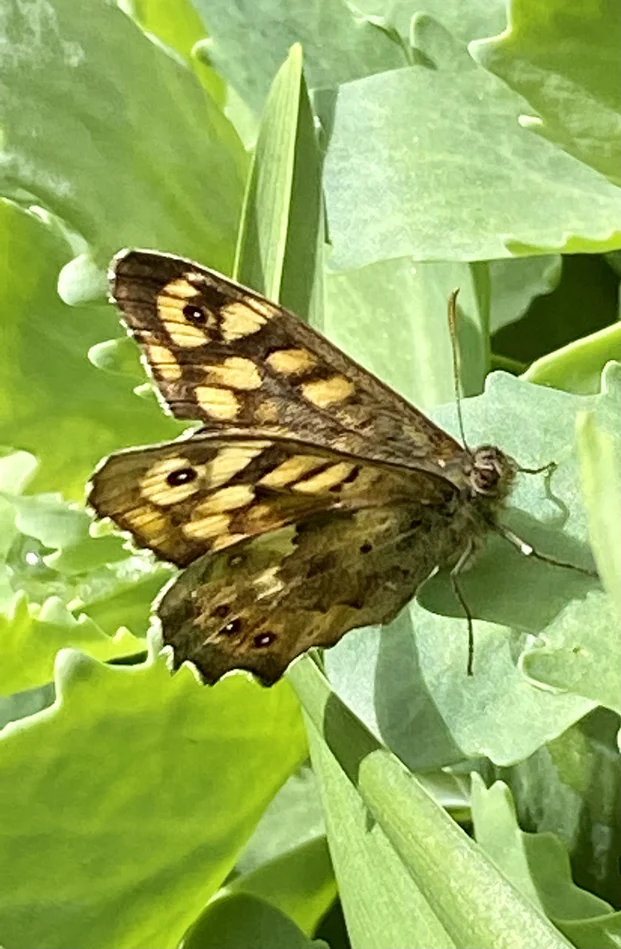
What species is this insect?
Pararge aegeria
